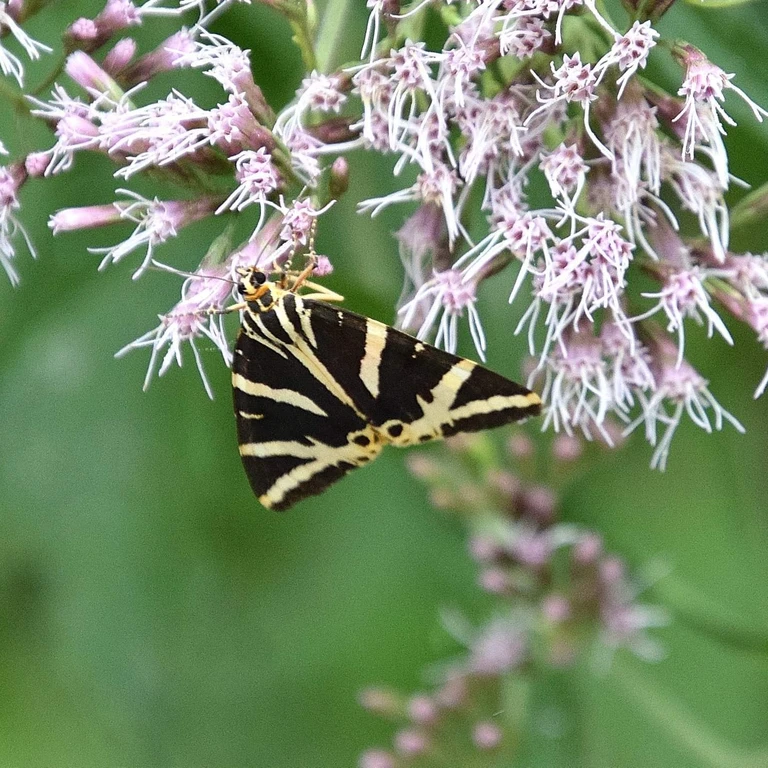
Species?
Euplagia quadripunctaria
